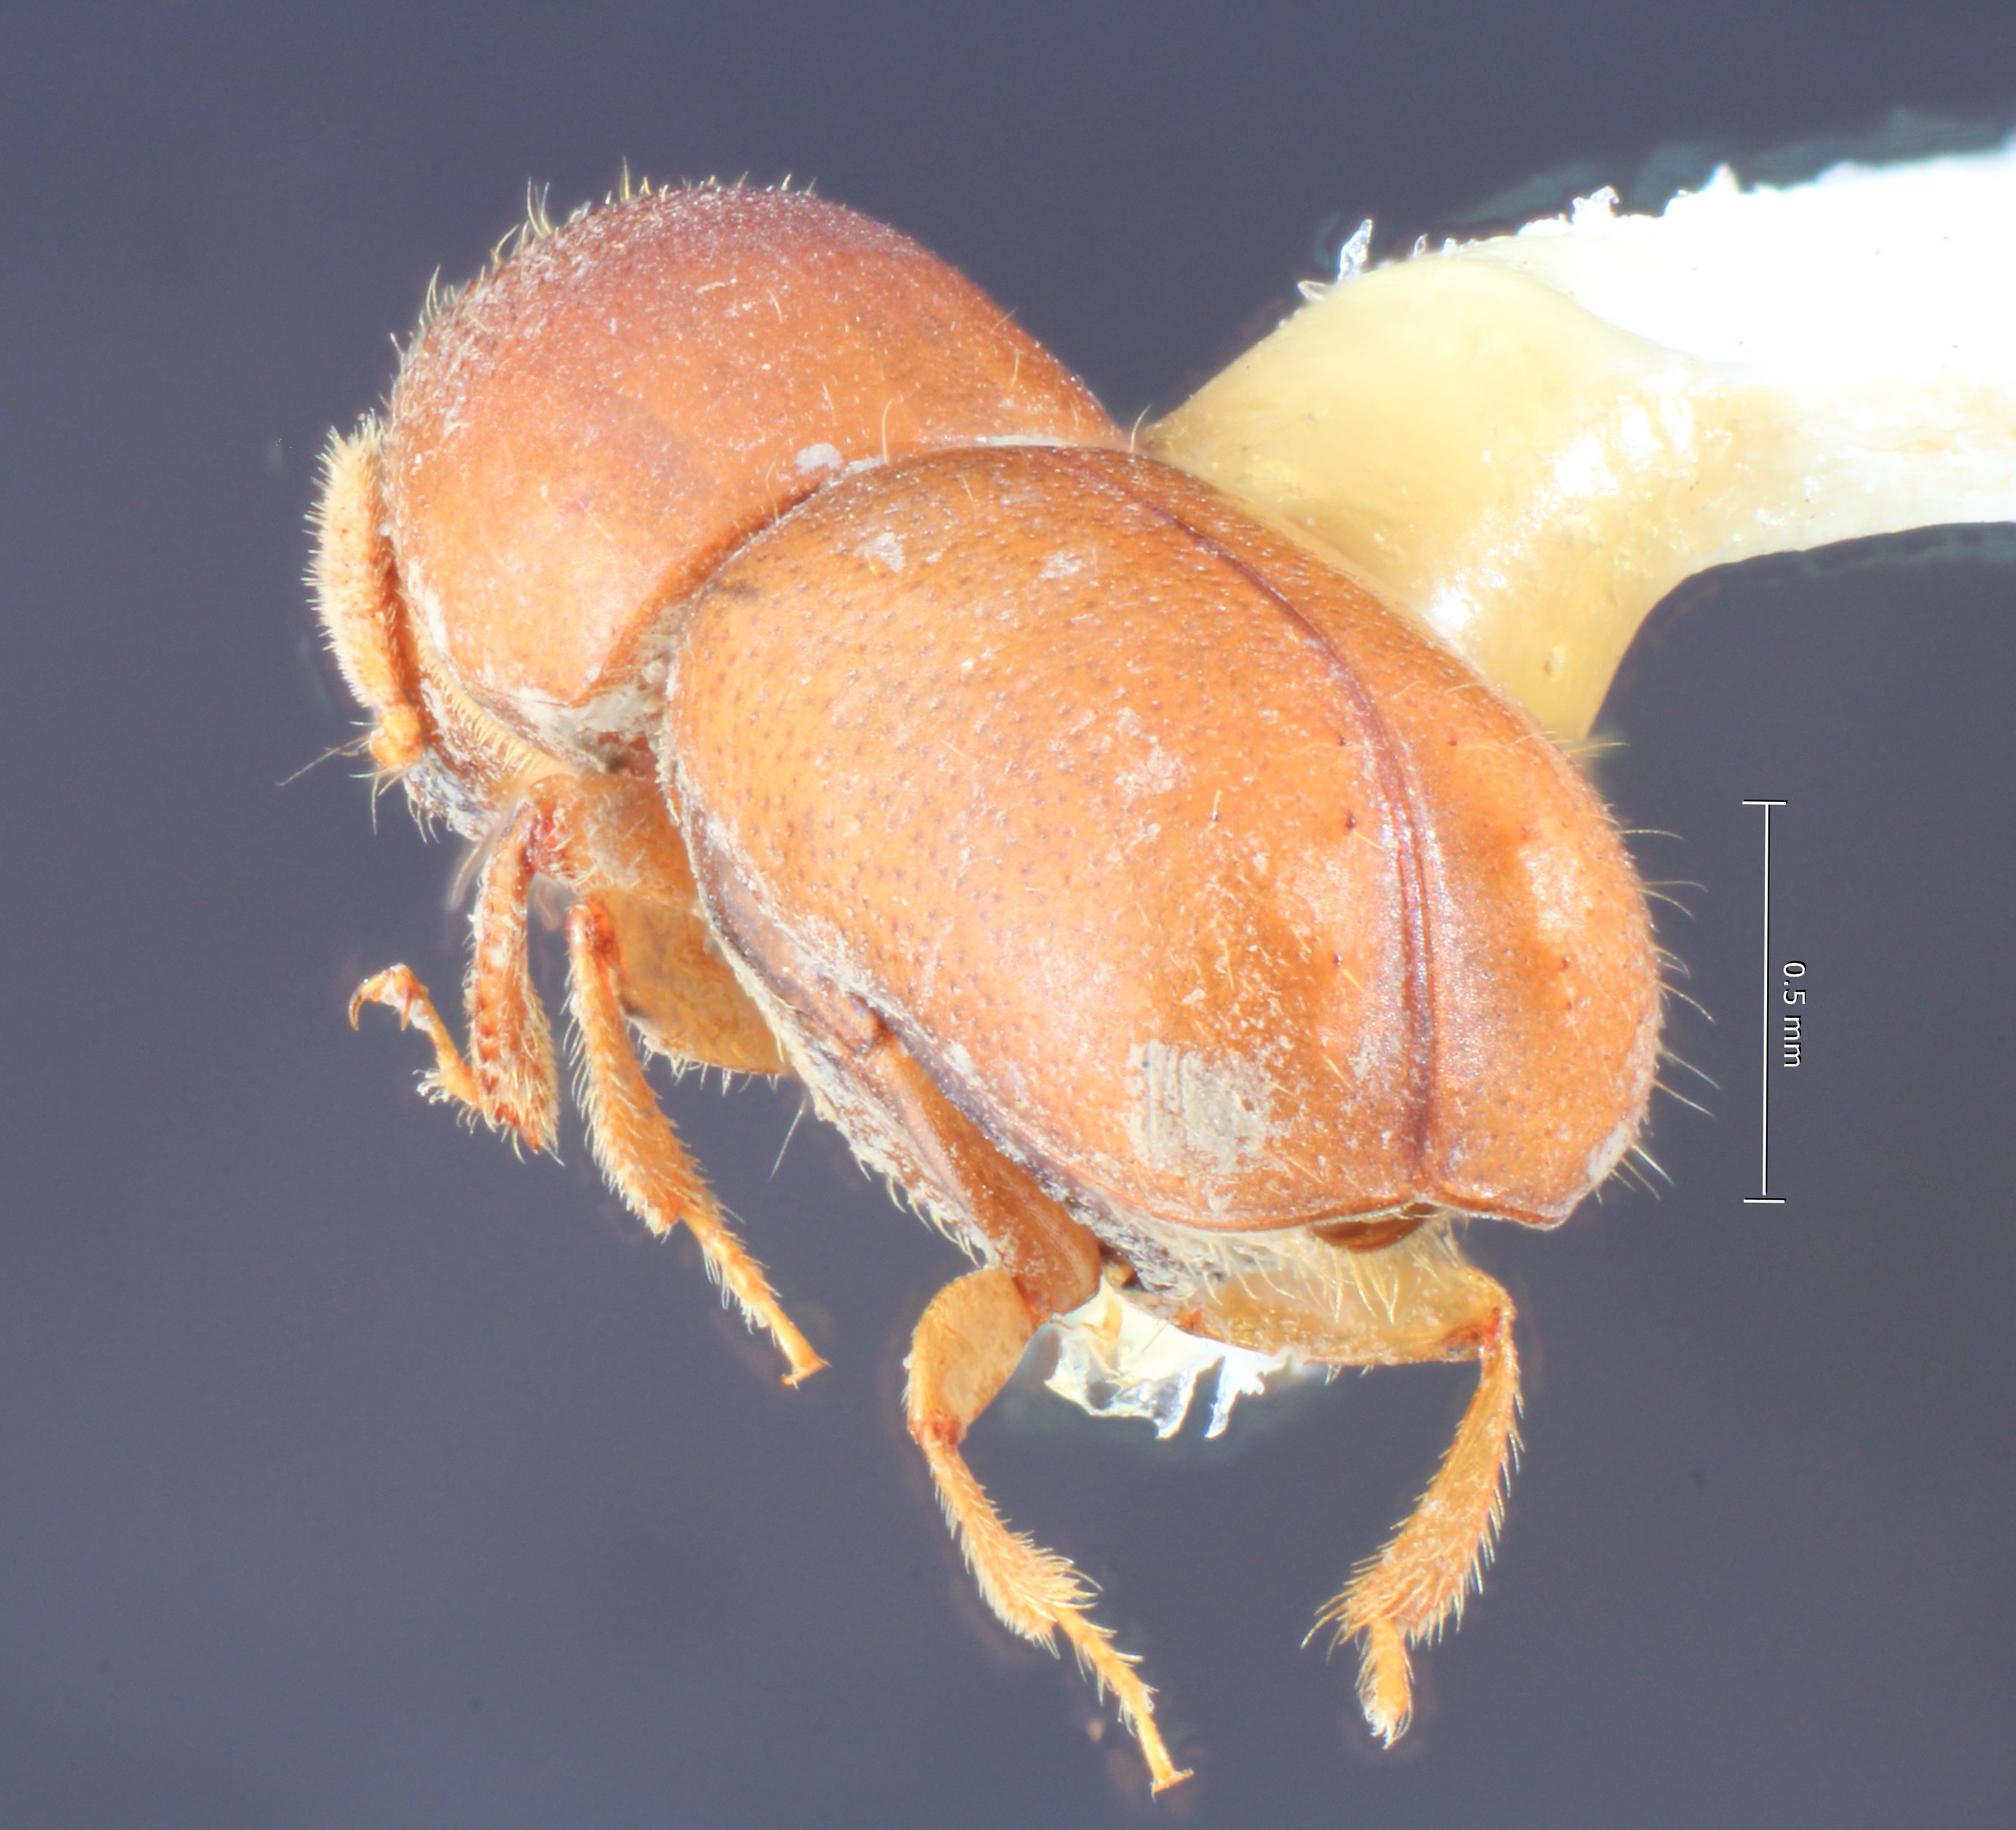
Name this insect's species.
Corthylocurus reticulatus
